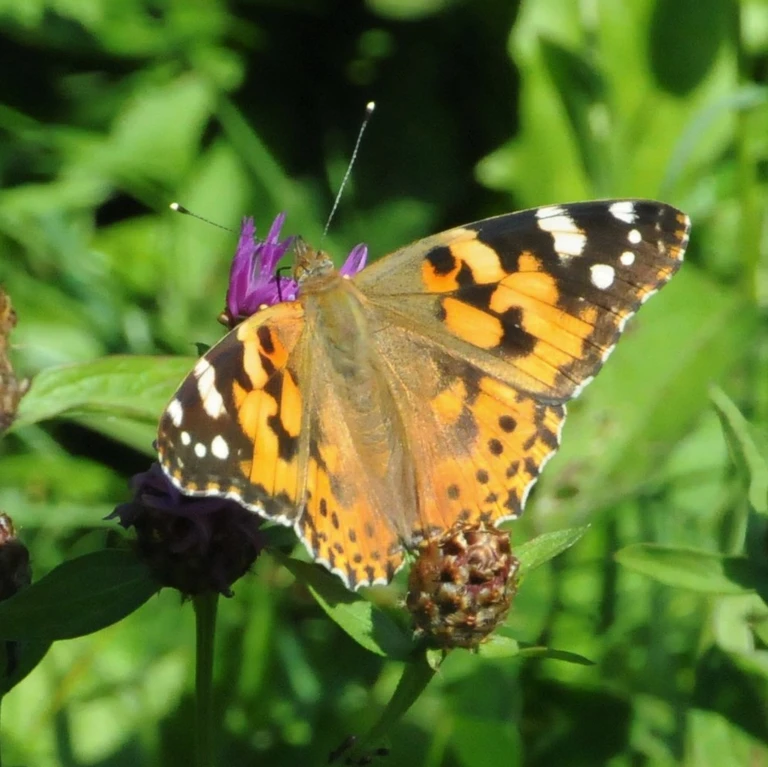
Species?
Vanessa cardui
